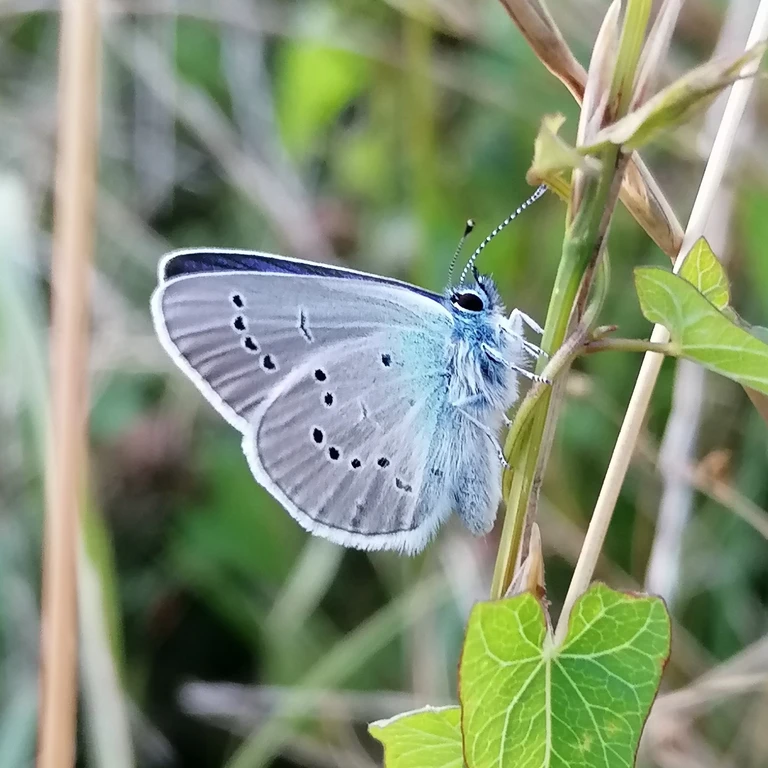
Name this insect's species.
Cyaniris semiargus
